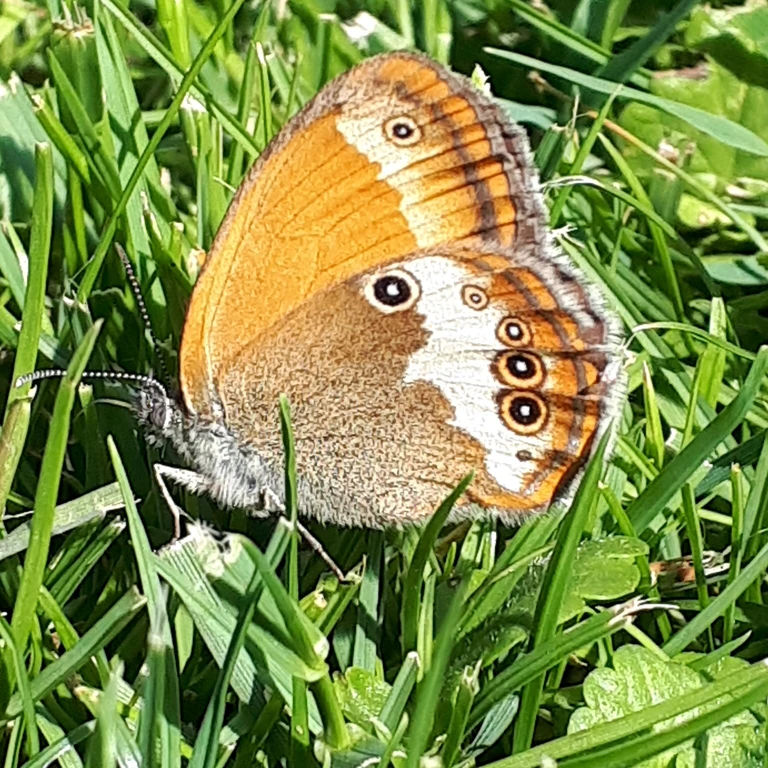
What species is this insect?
Coenonympha arcania
